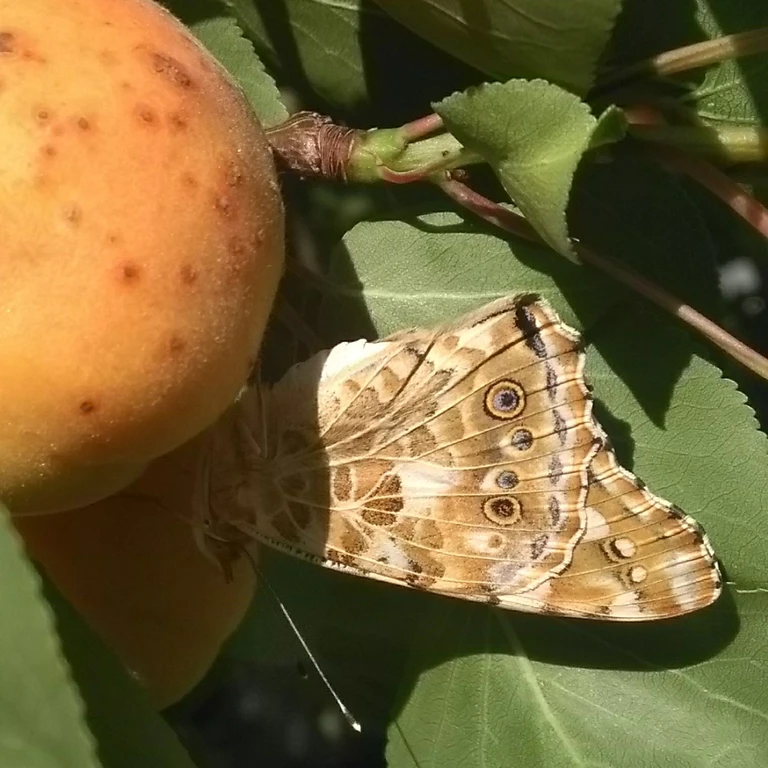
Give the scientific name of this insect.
Vanessa cardui
